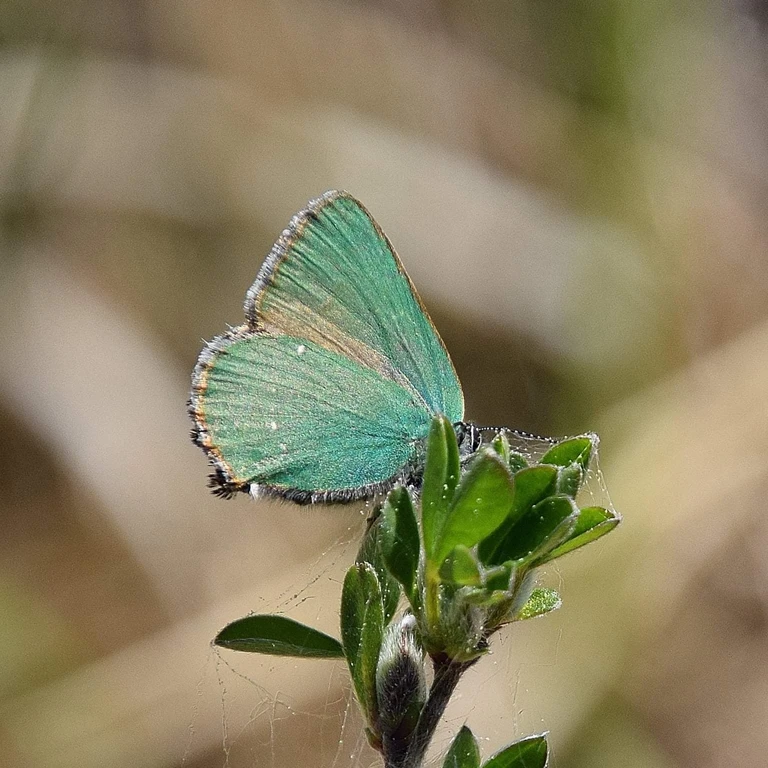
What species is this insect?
Callophrys rubi
